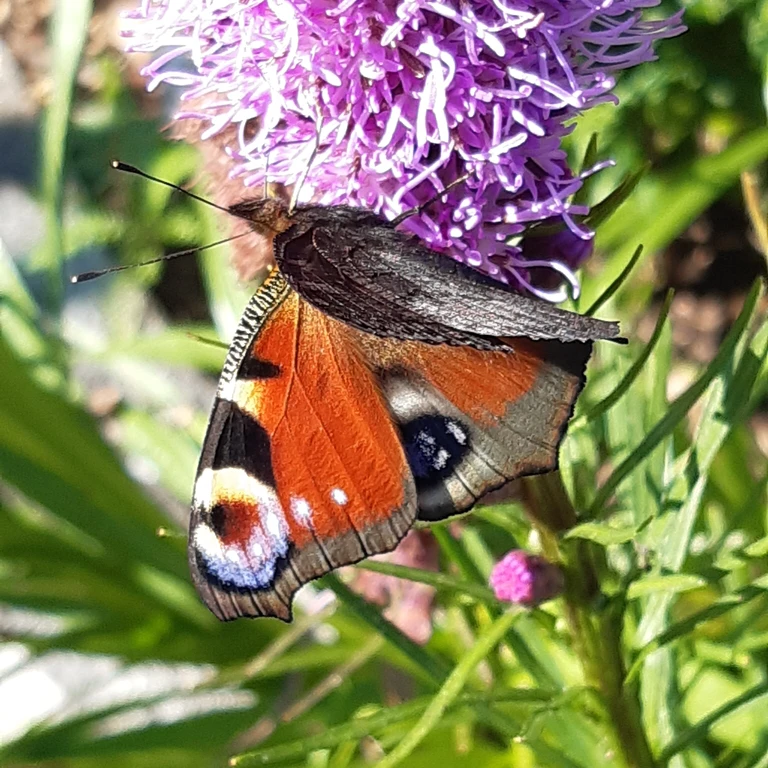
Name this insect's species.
Aglais io
